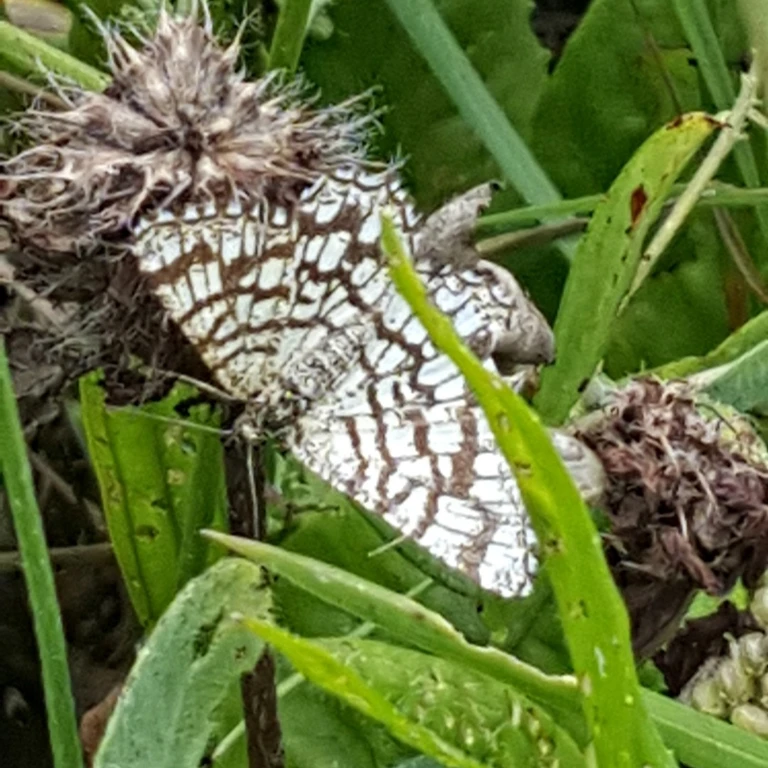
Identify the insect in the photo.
Chiasmia clathrata
